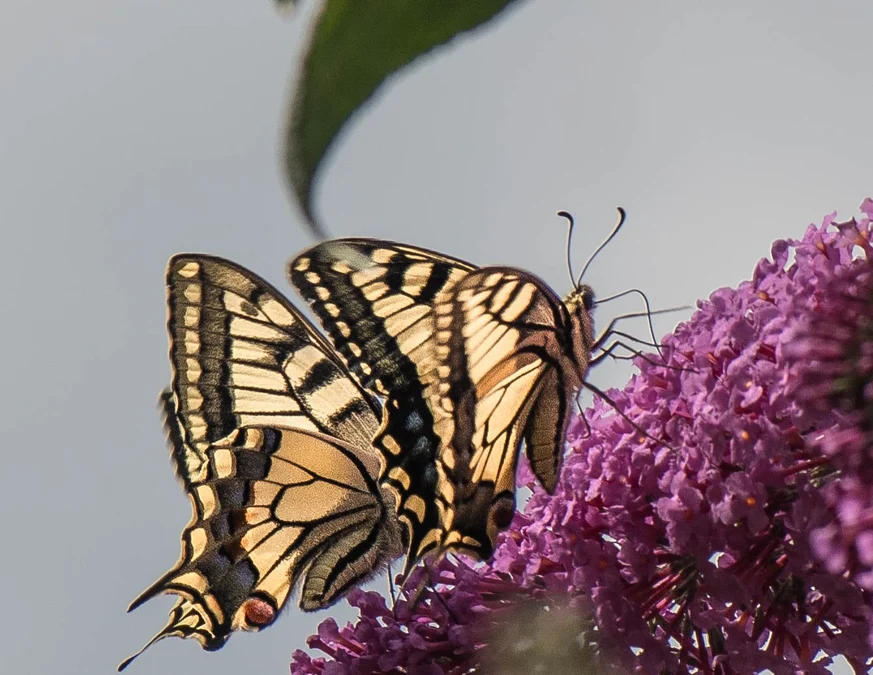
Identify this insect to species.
Papilio machaon
